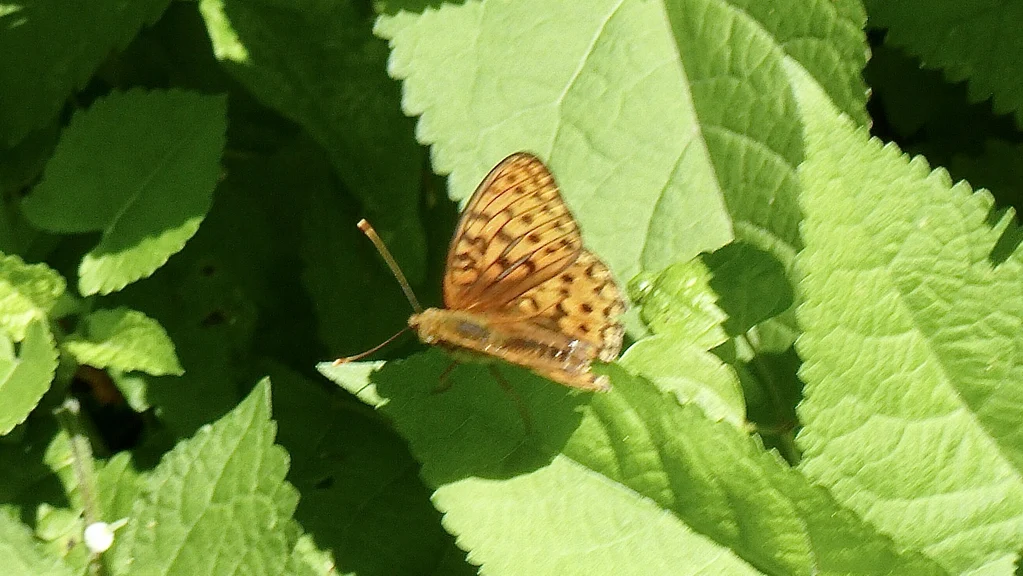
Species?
Fabriciana adippe
